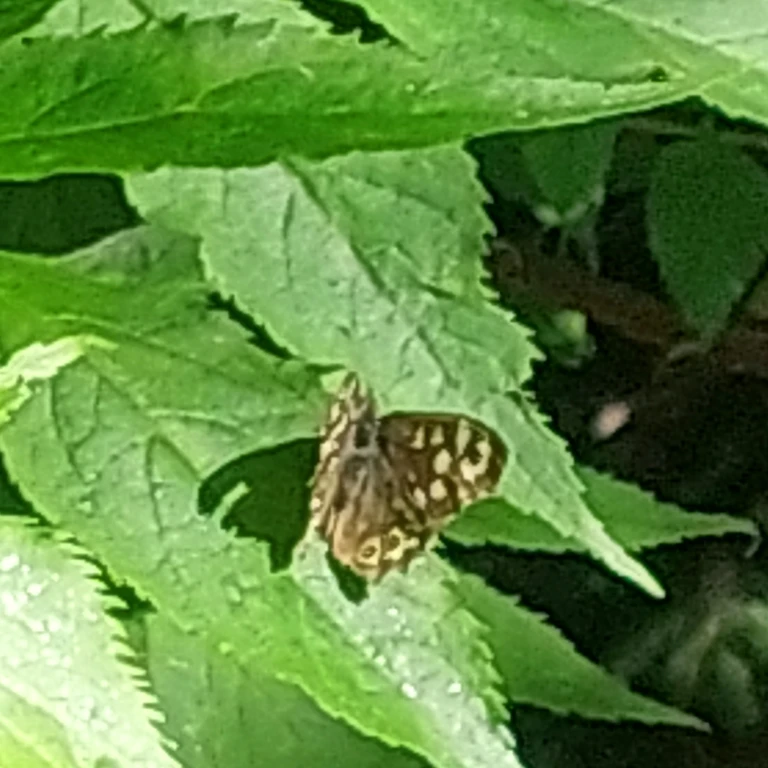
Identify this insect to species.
Pararge aegeria
